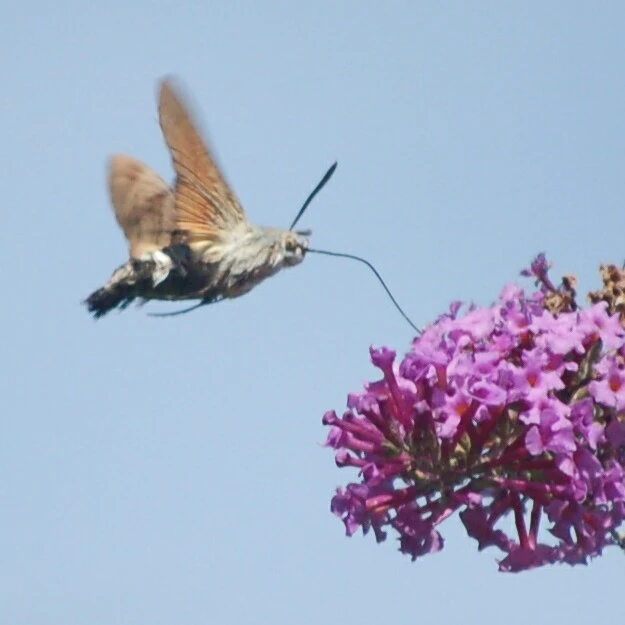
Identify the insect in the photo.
Macroglossum stellatarum
